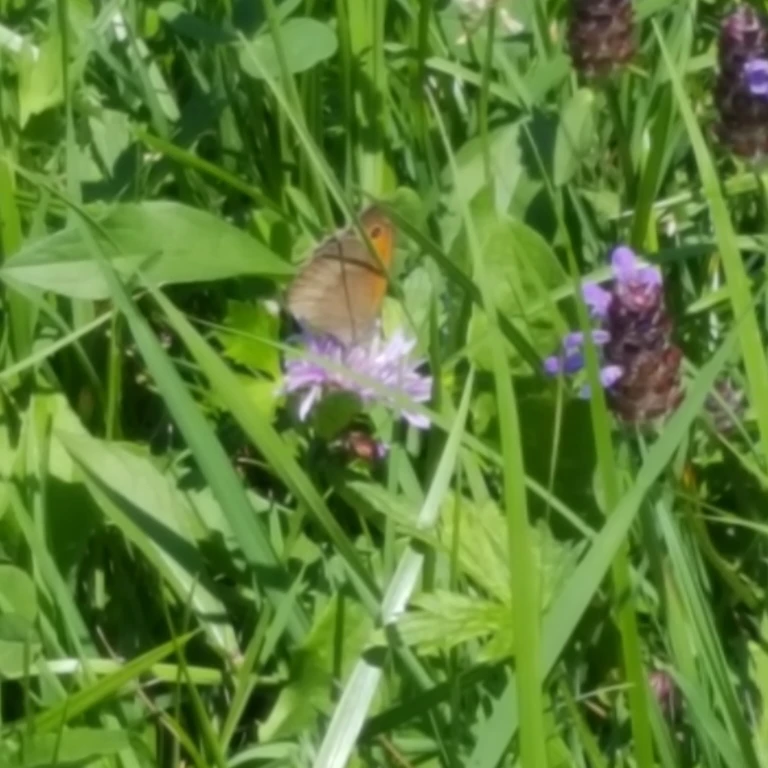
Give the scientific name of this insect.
Maniola jurtina
